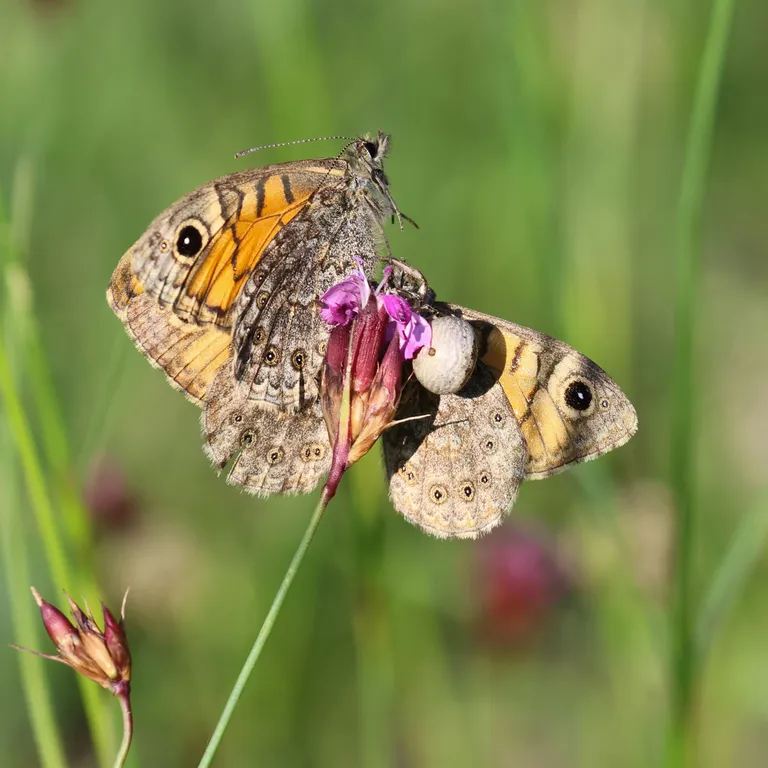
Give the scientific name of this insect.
Lasiommata megera (also Pararge megera)
